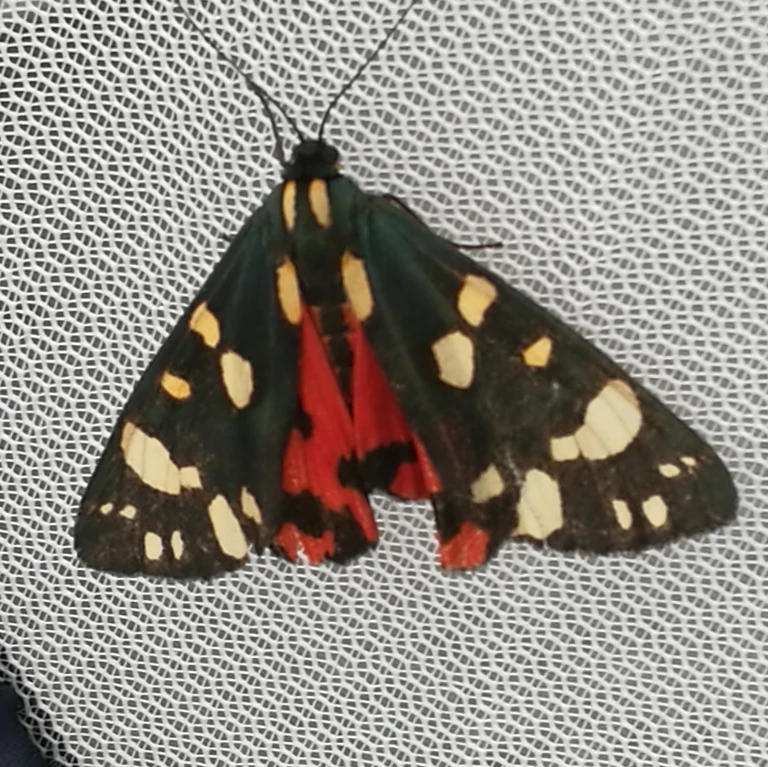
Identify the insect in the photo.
Callimorpha dominula
